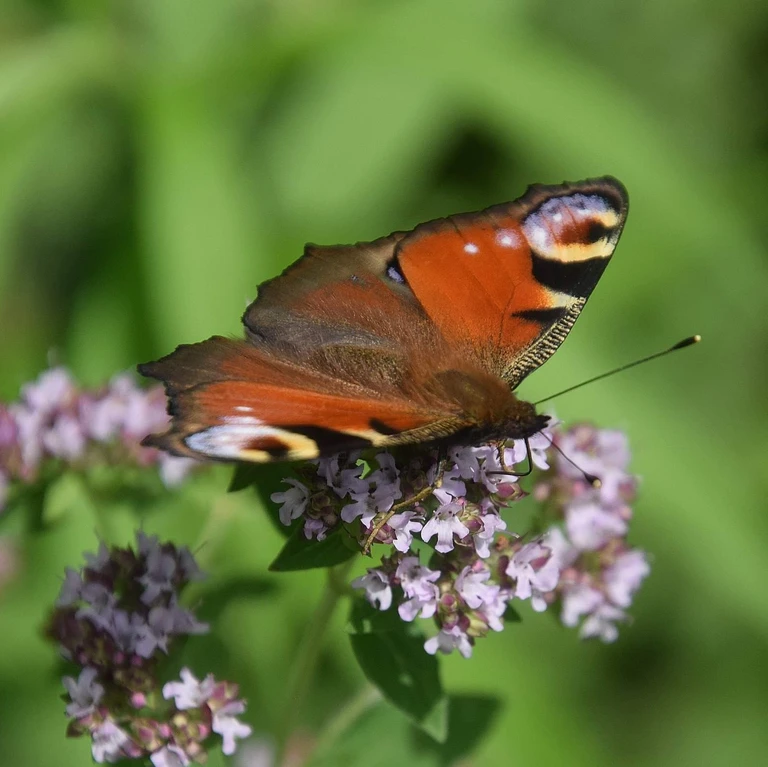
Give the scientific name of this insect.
Aglais io
